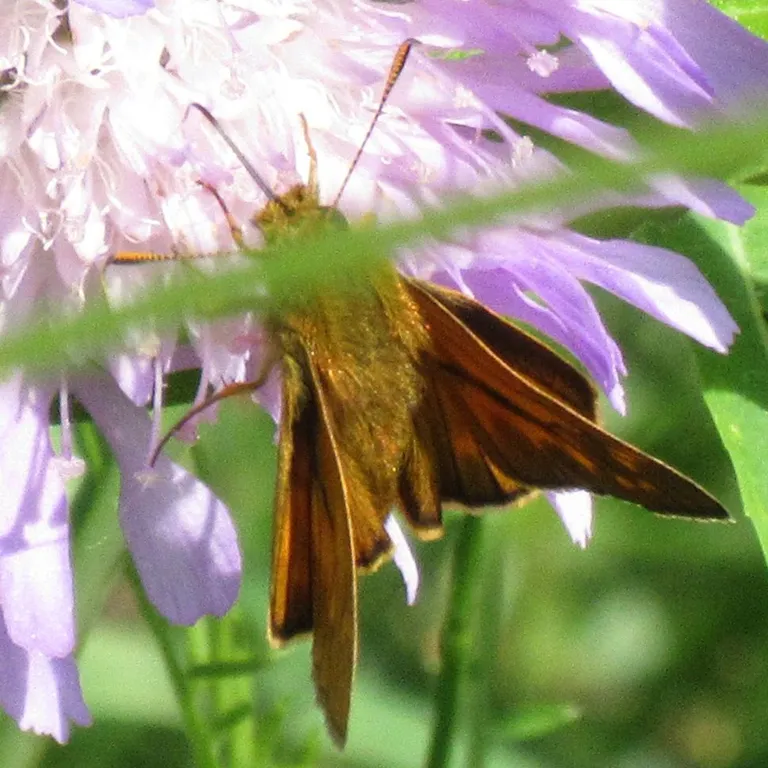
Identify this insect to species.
Ochlodes sylvanus (also Ochlodes venata)
